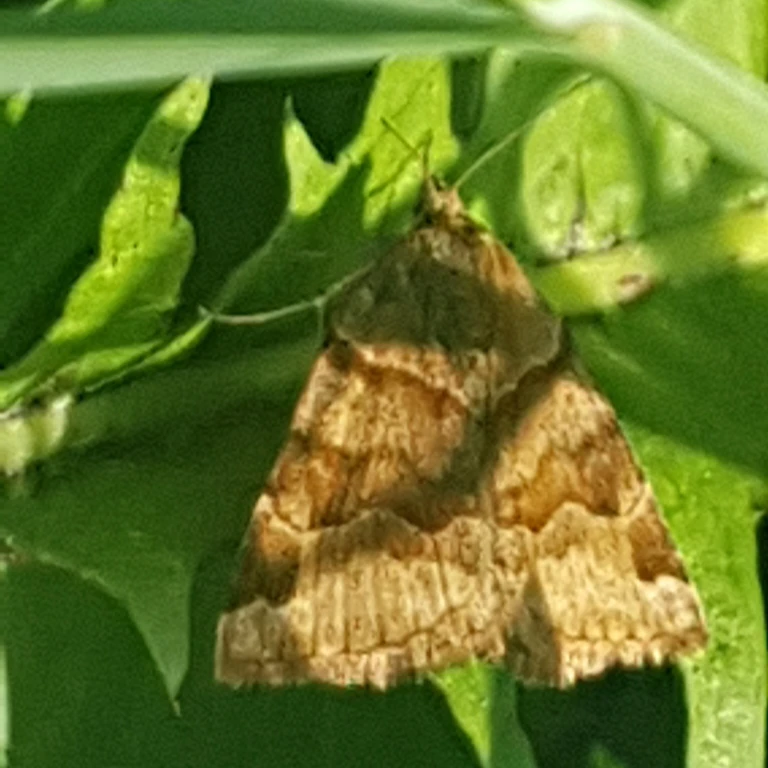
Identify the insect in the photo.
Euclidia glyphica
